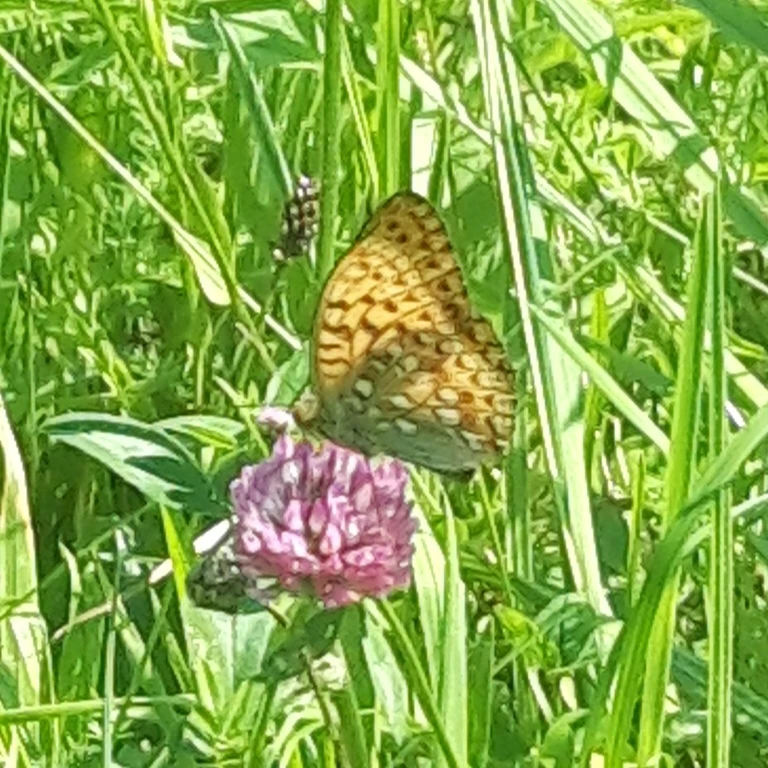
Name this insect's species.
Speyeria aglaja
